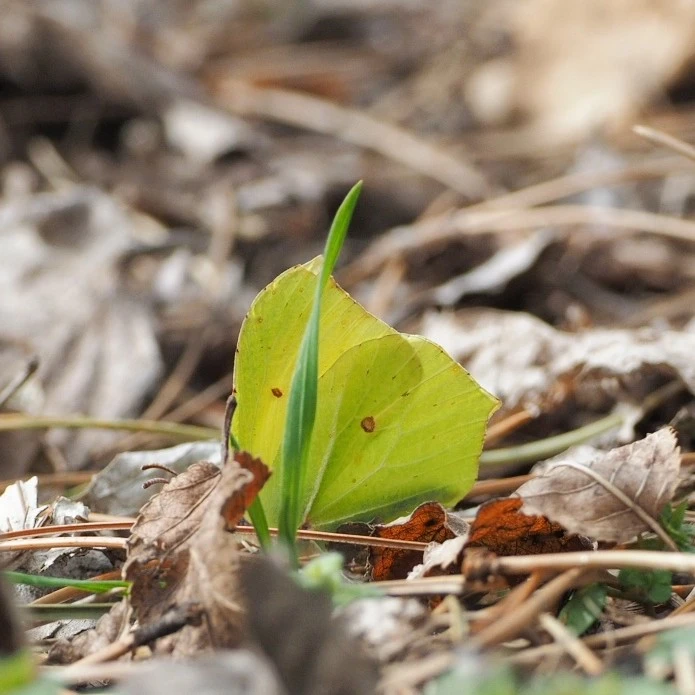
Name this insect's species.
Gonepteryx rhamni
